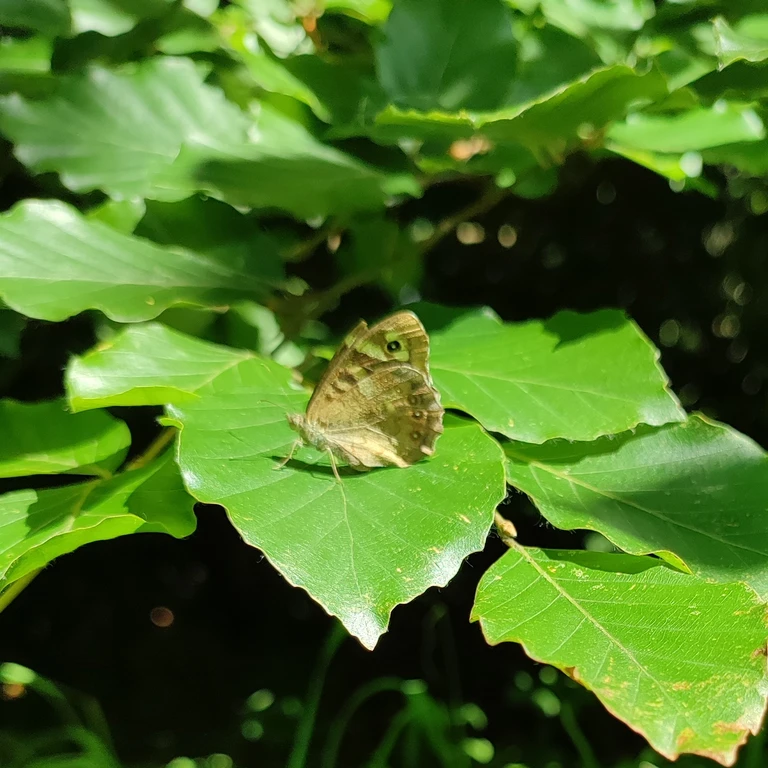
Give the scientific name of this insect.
Pararge aegeria
